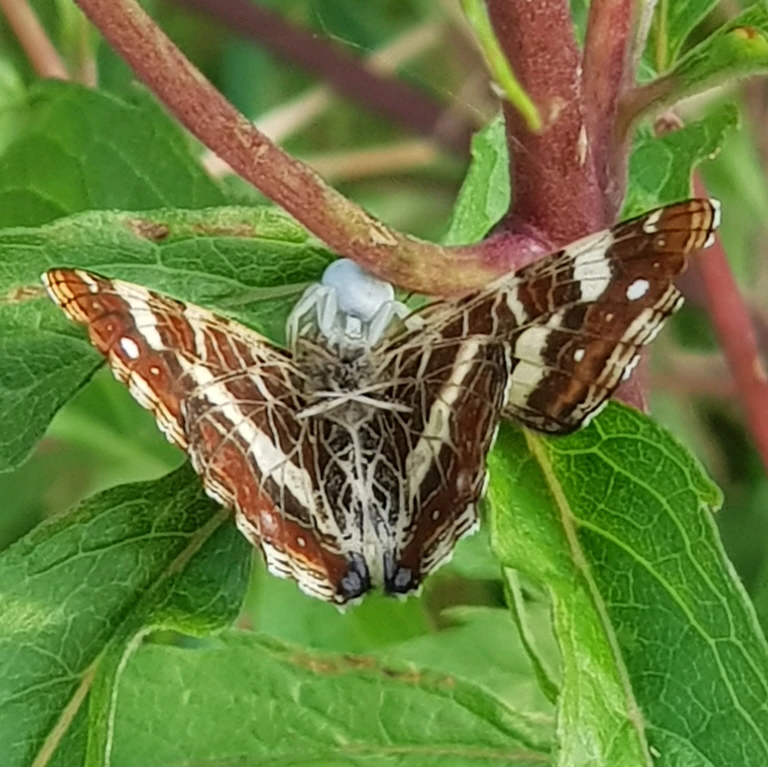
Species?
Araschnia levana
